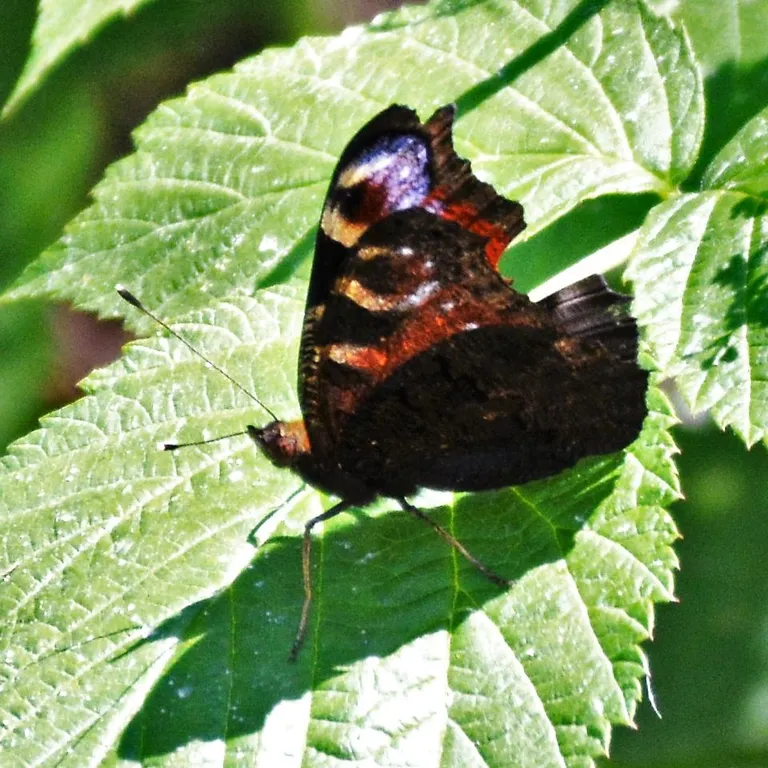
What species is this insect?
Aglais io
